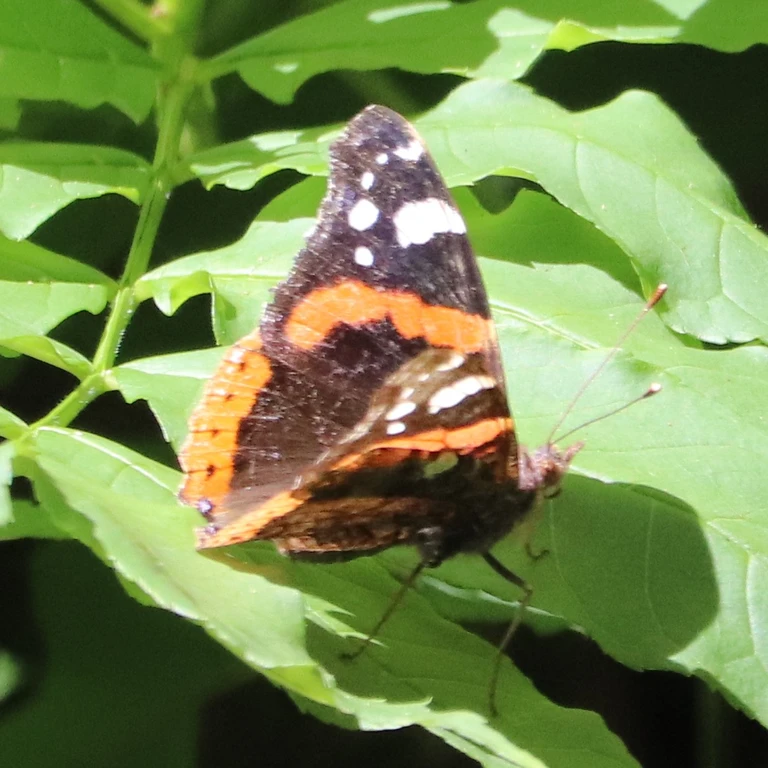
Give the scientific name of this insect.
Vanessa atalanta
